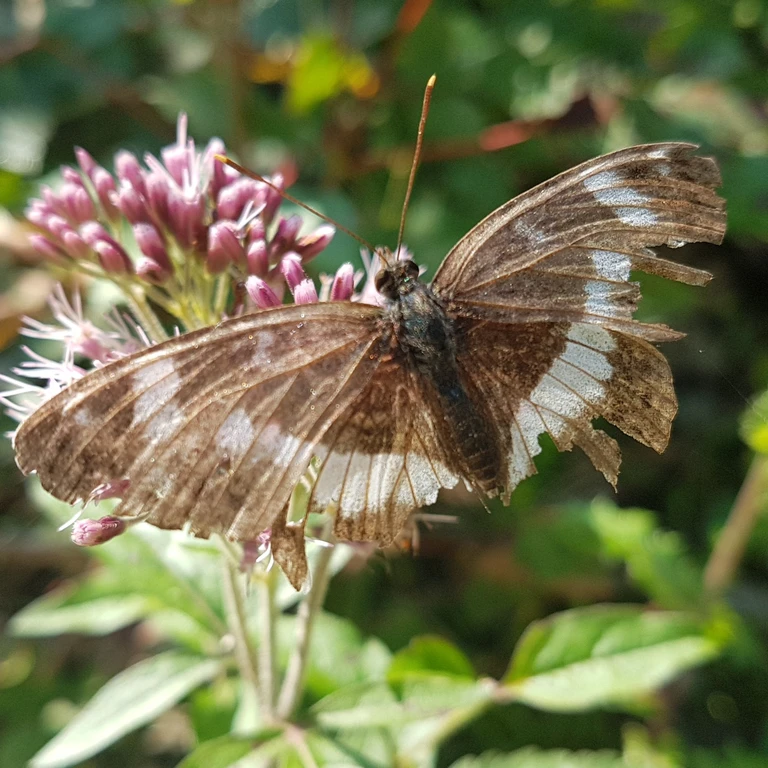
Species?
Limenitis camilla (also Ladoga camilla)
